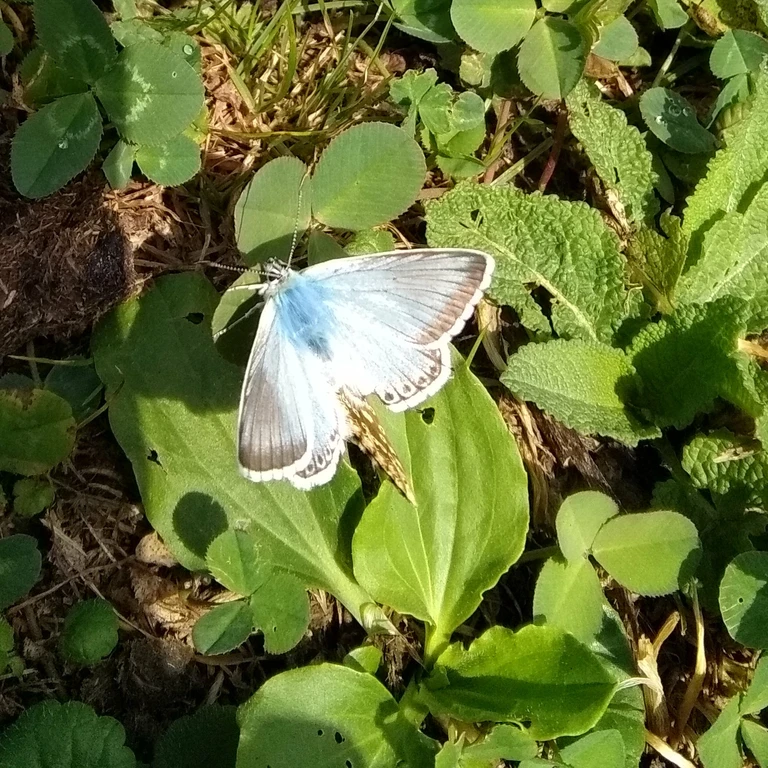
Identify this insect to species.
Lysandra coridon
